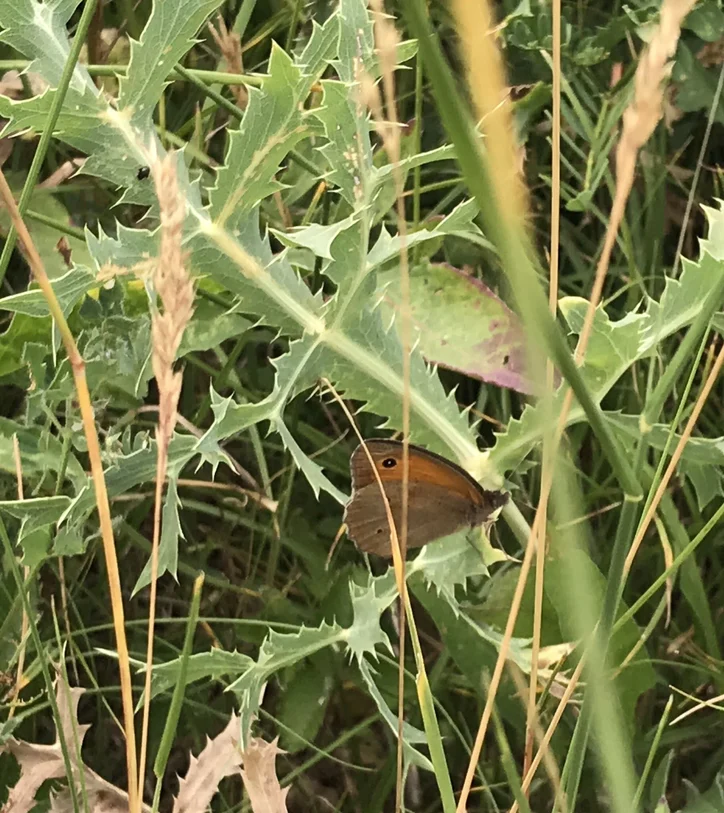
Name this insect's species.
Maniola jurtina
